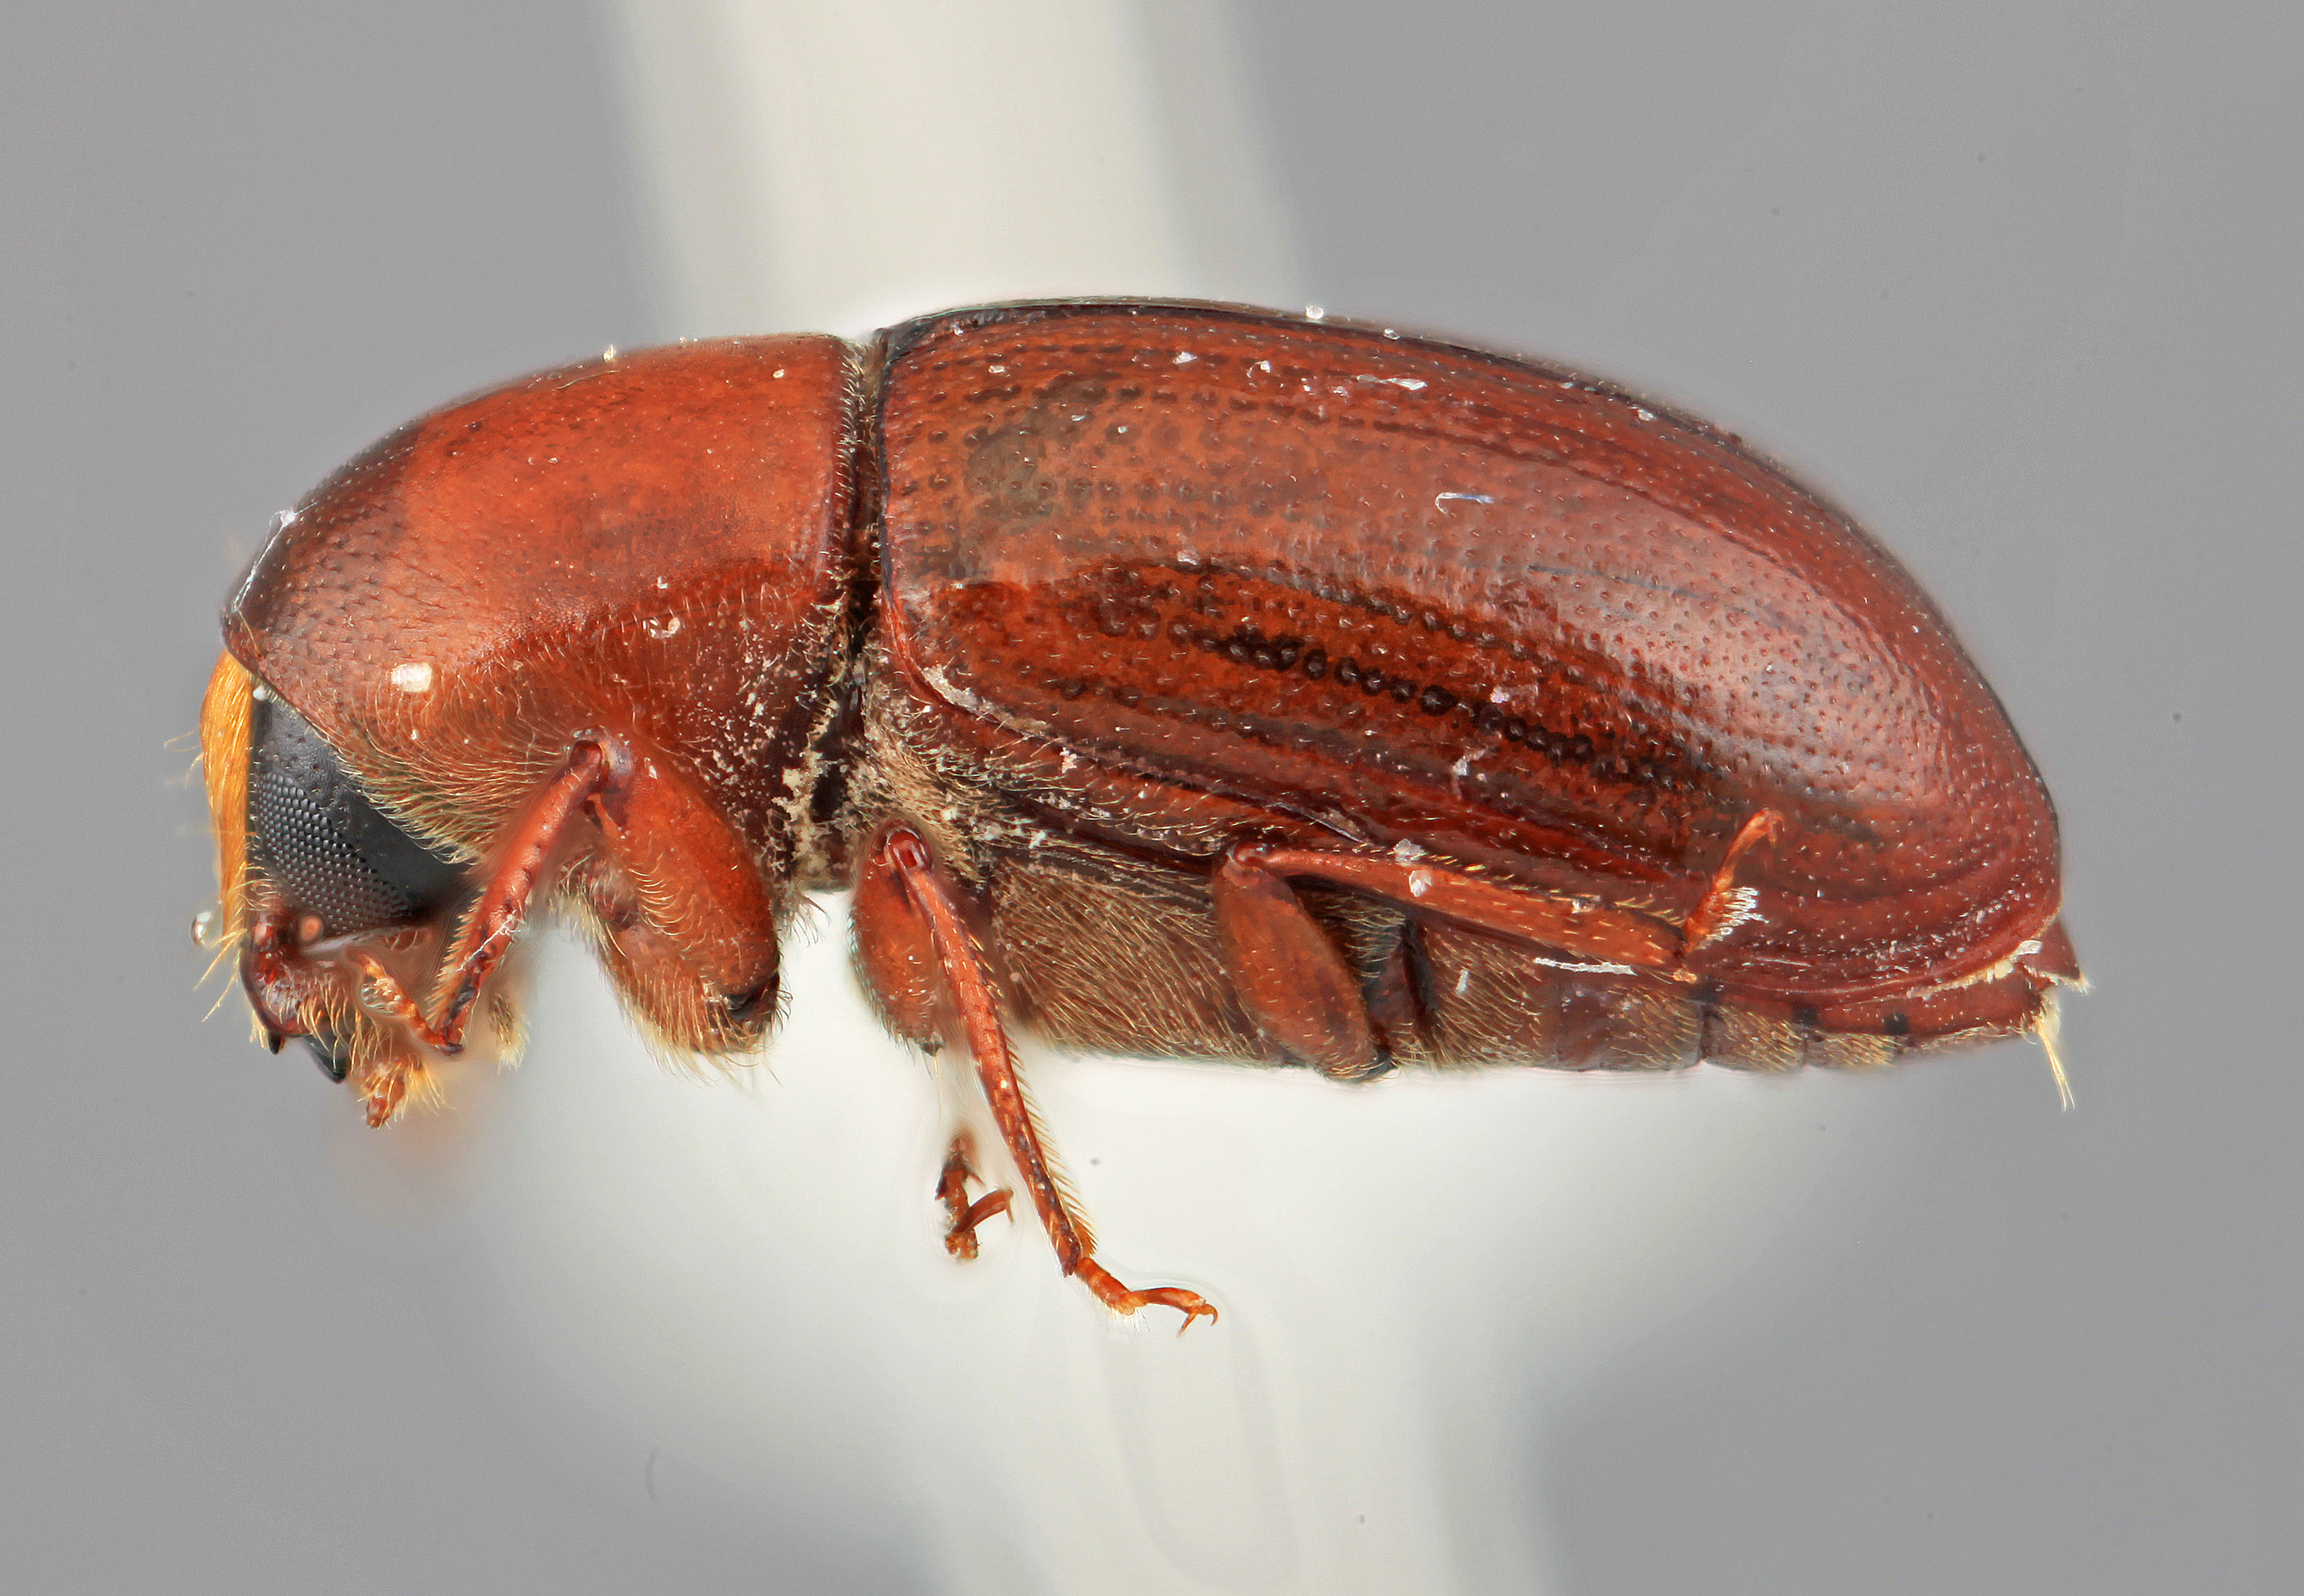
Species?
Scolytodes gunnerae
